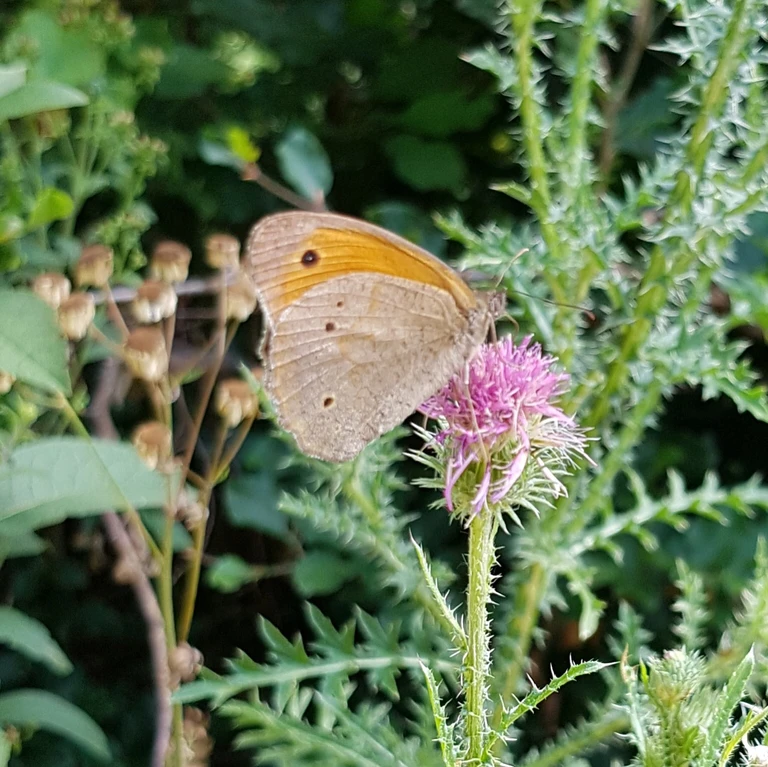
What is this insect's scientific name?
Maniola jurtina
